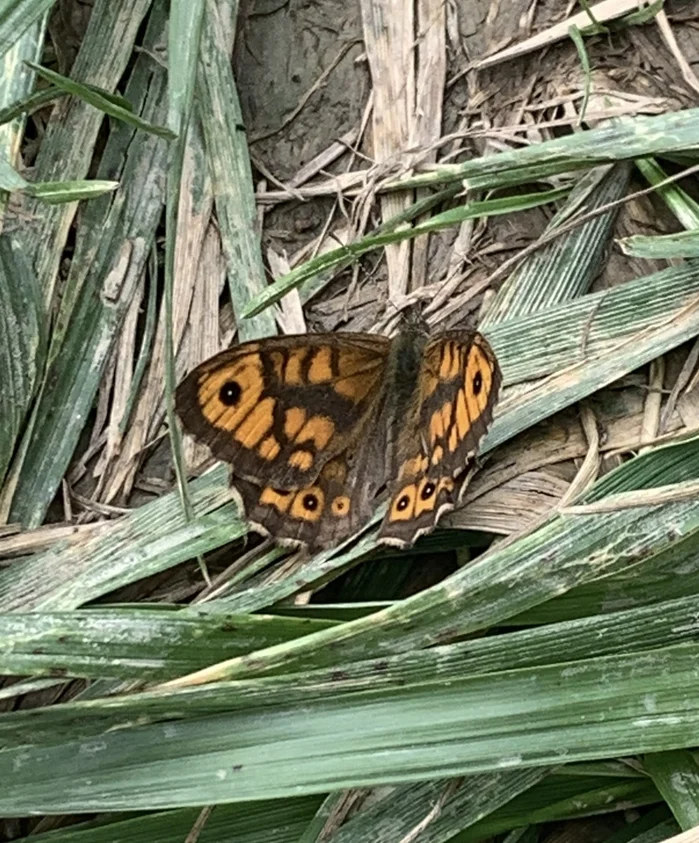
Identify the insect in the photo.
Lasiommata megera (also Pararge megera)
